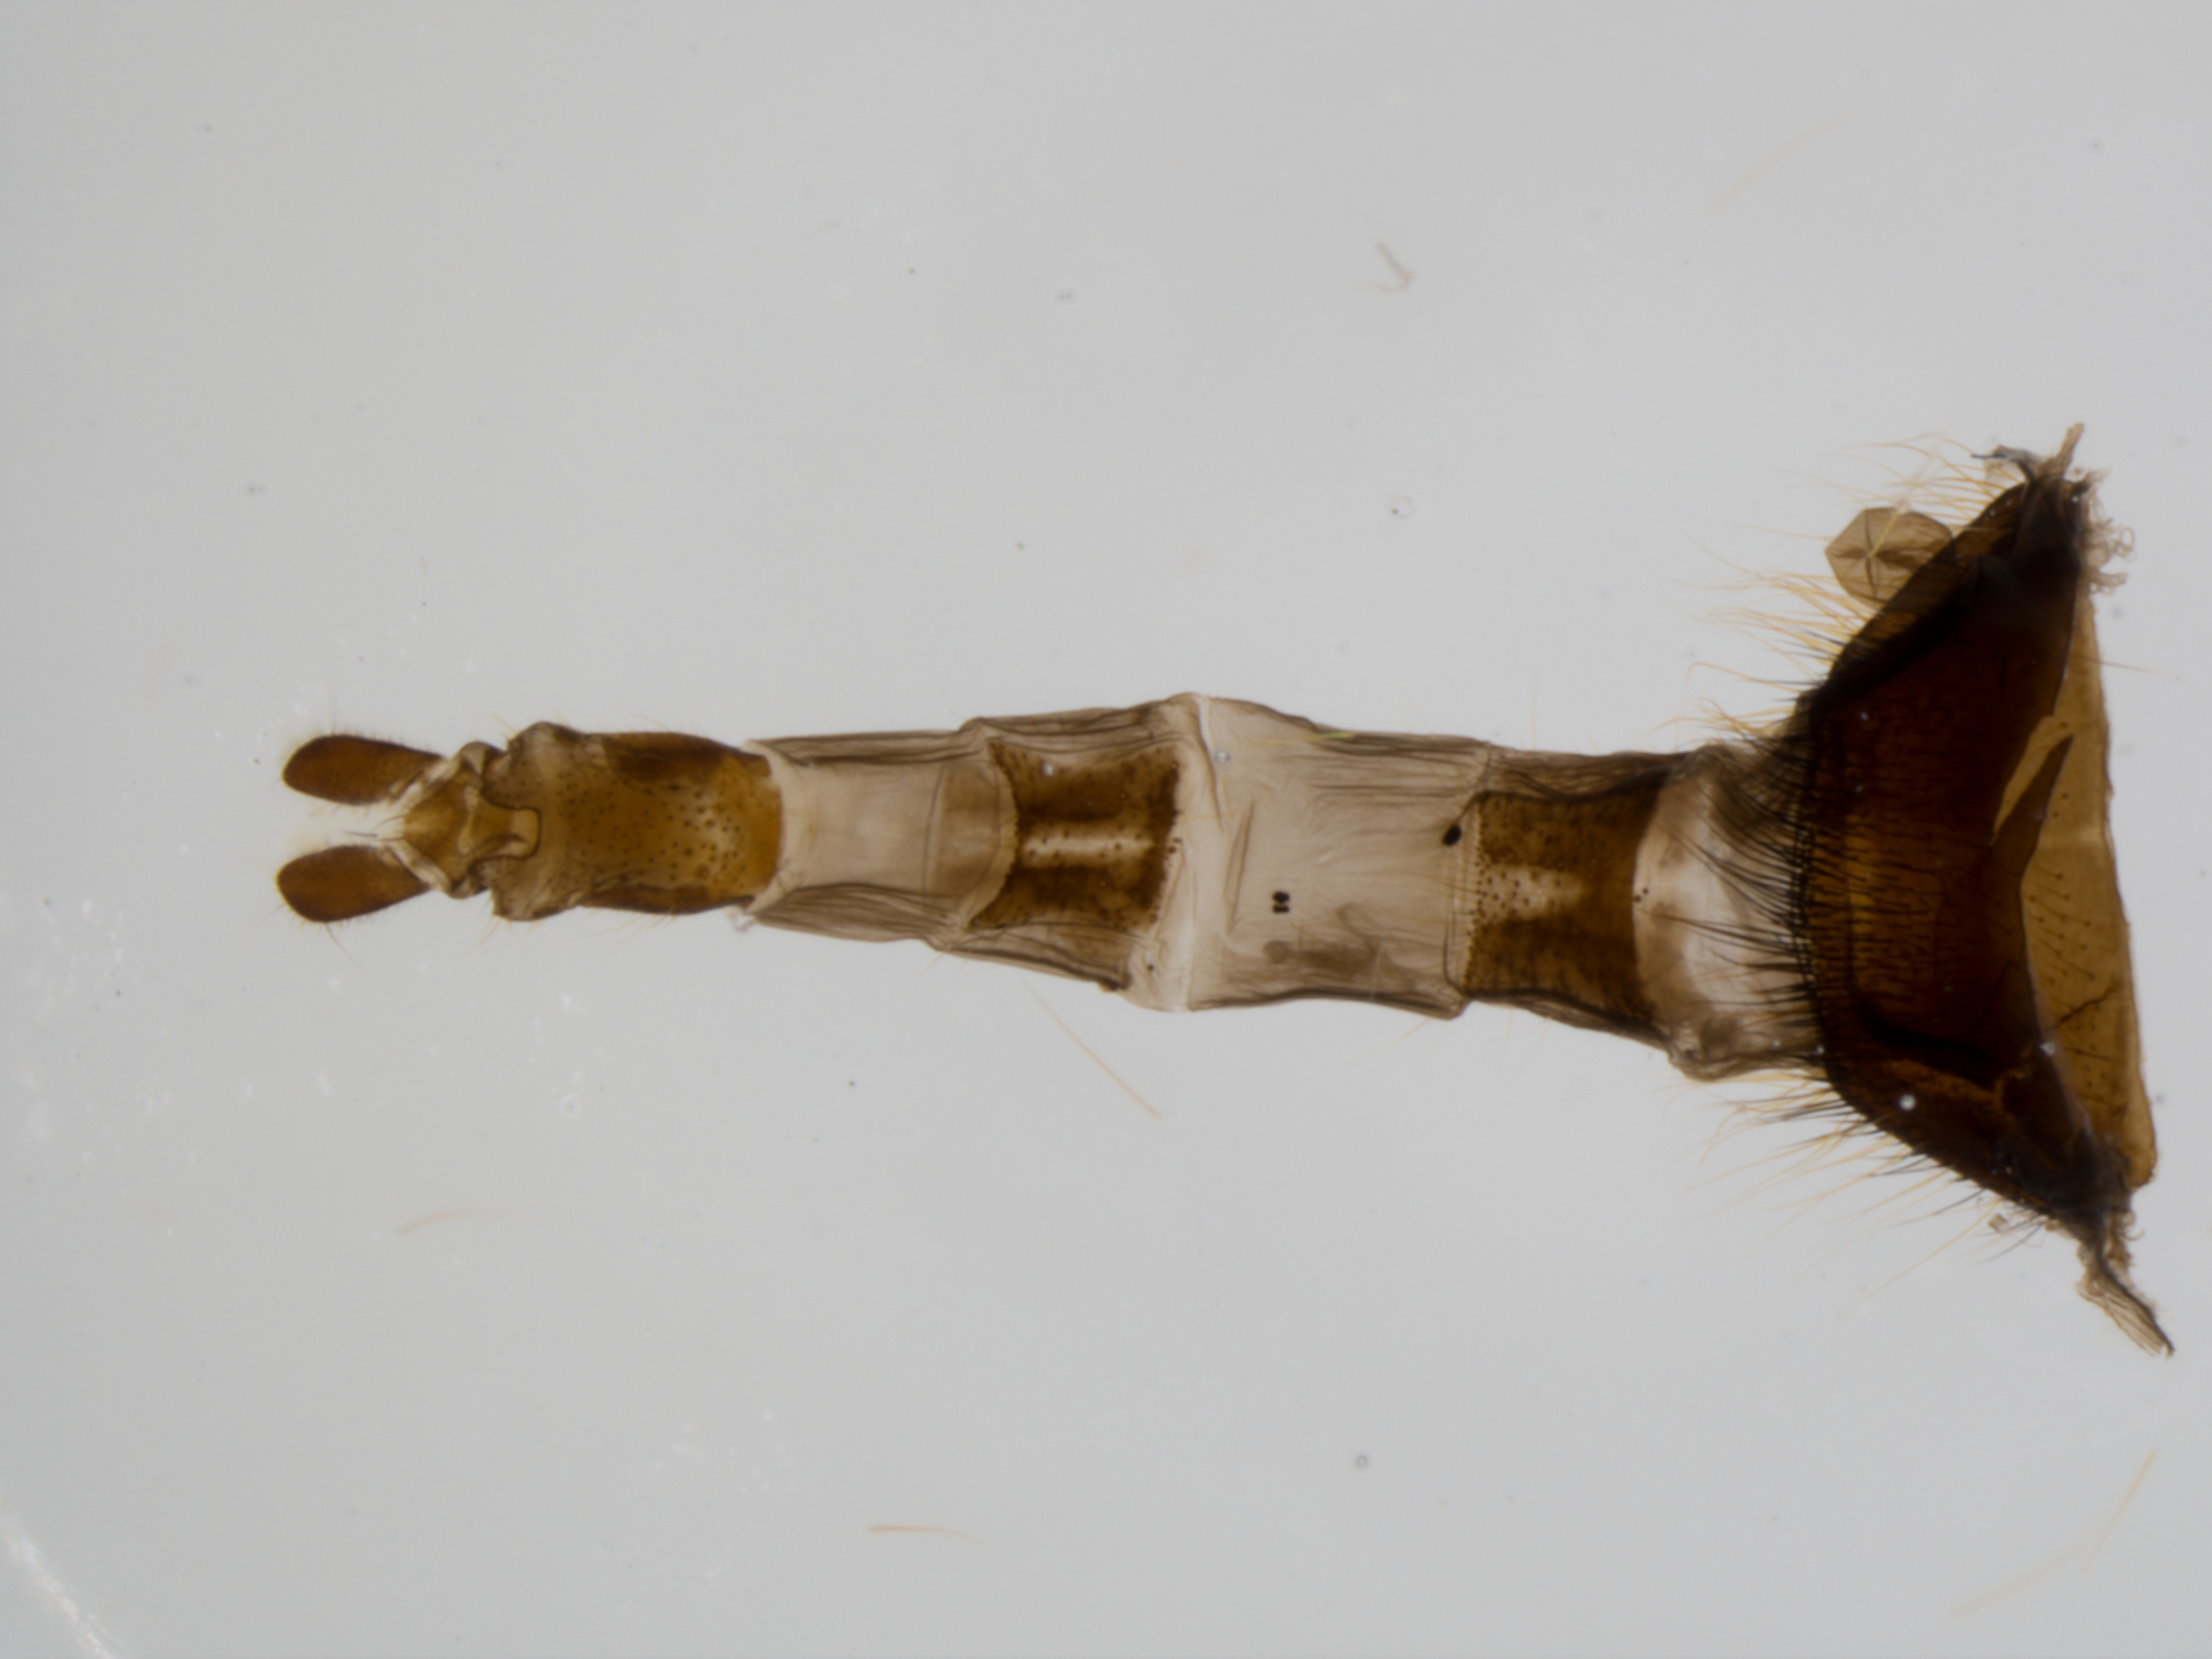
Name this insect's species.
Sericomyia fairmanorum
